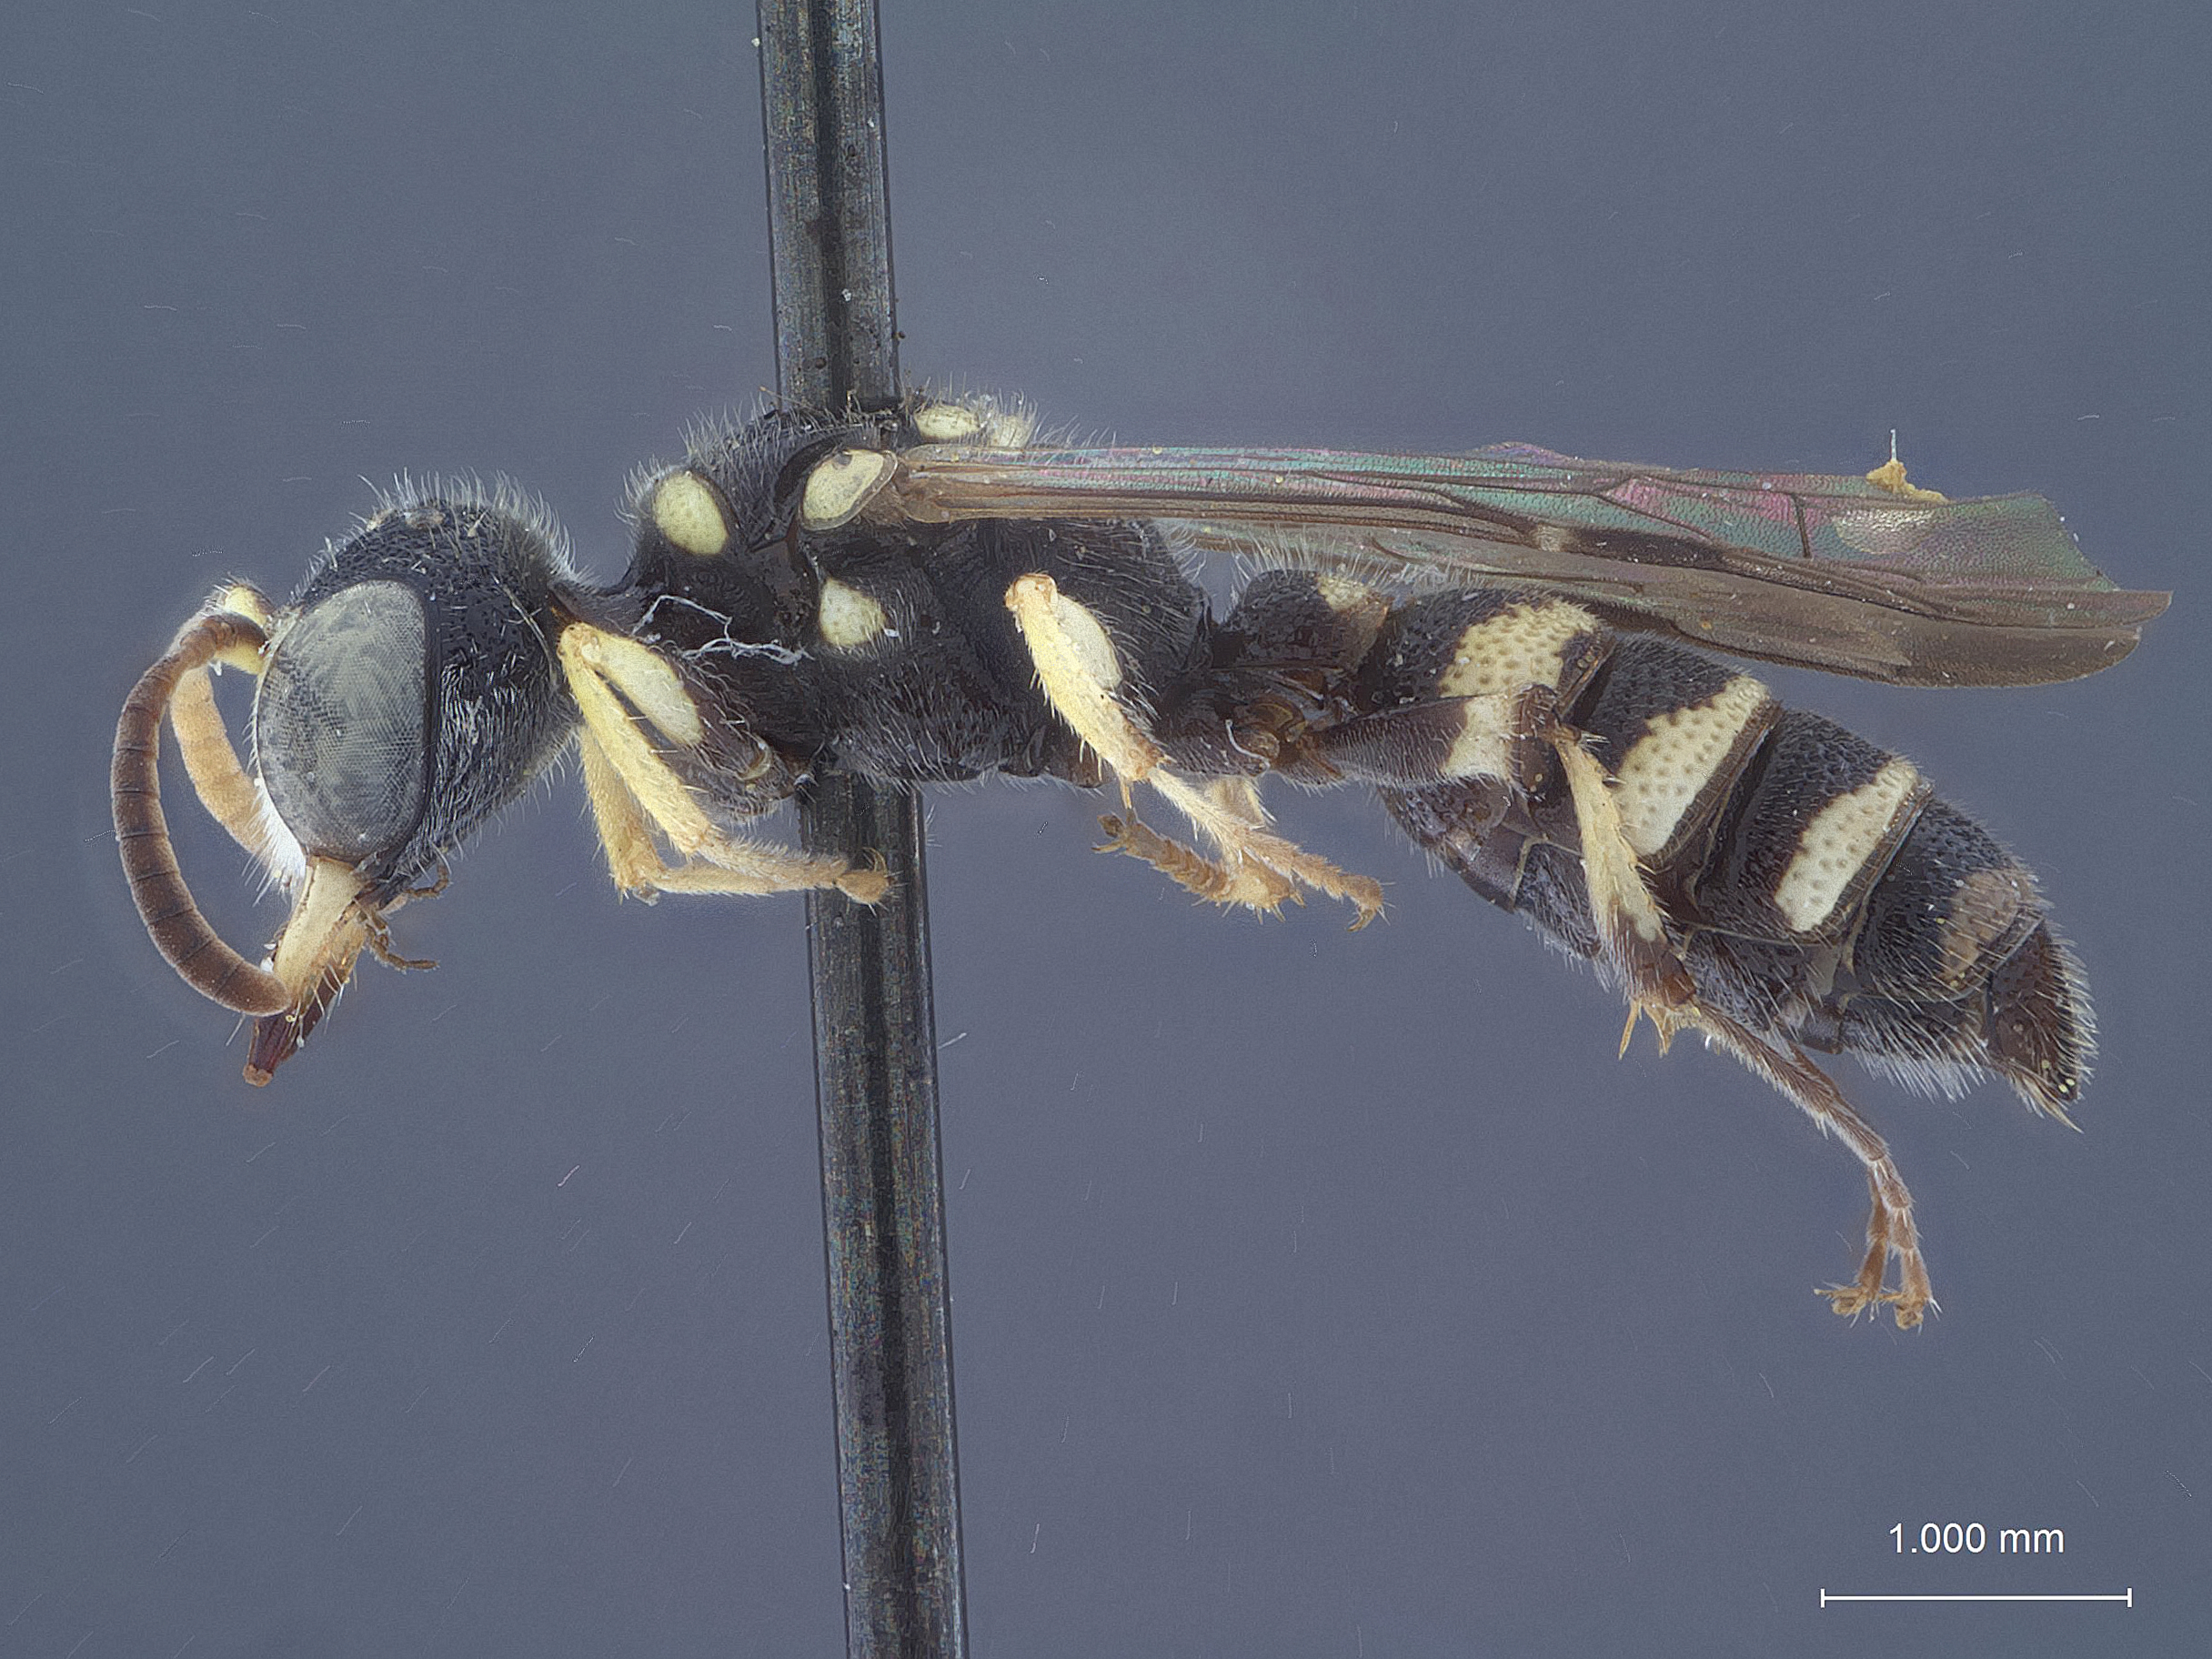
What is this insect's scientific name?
Cerceris obregon
